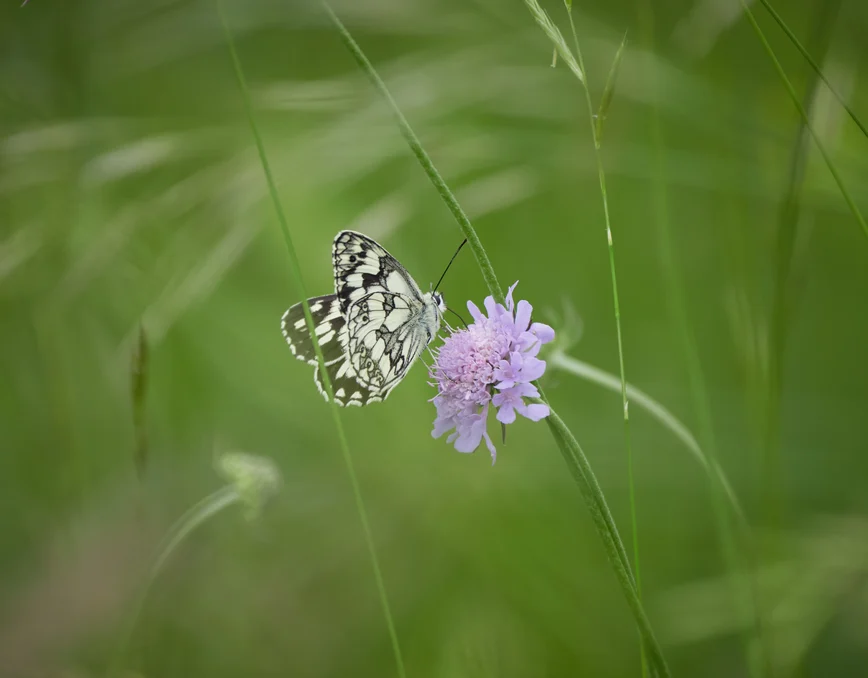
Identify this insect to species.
Melanargia galathea
